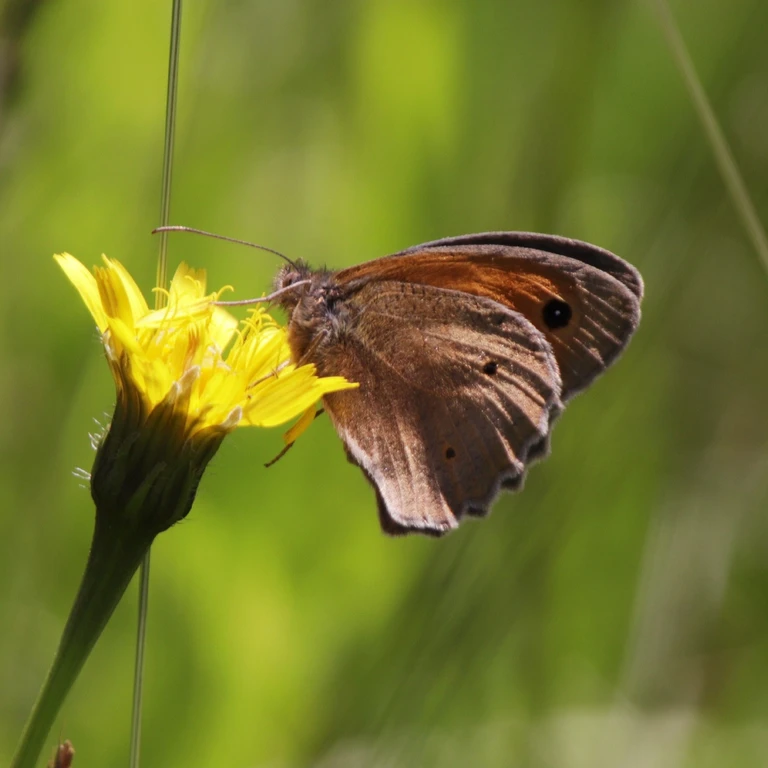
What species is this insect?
Maniola jurtina
